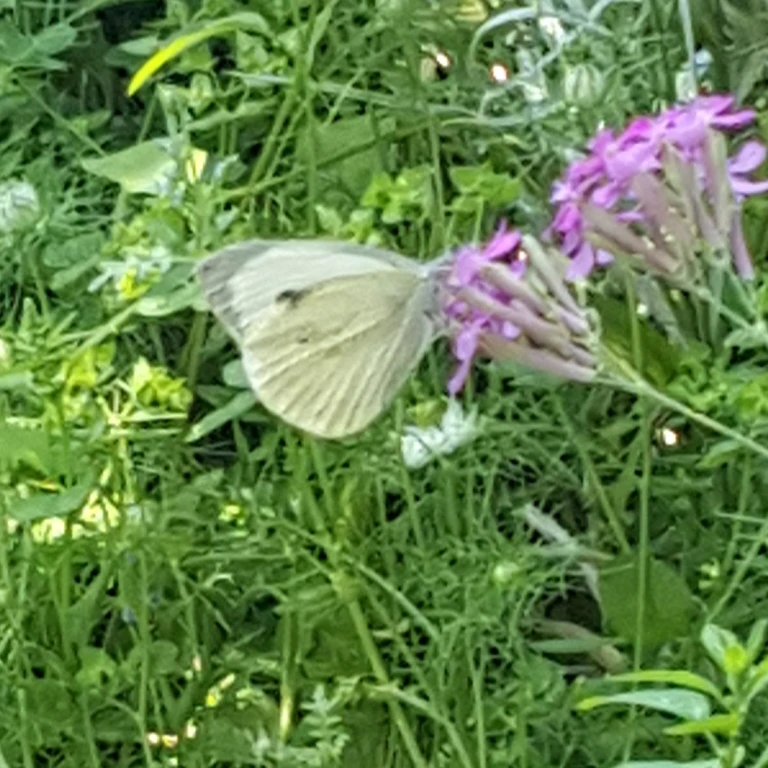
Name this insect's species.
Pieris brassicae
